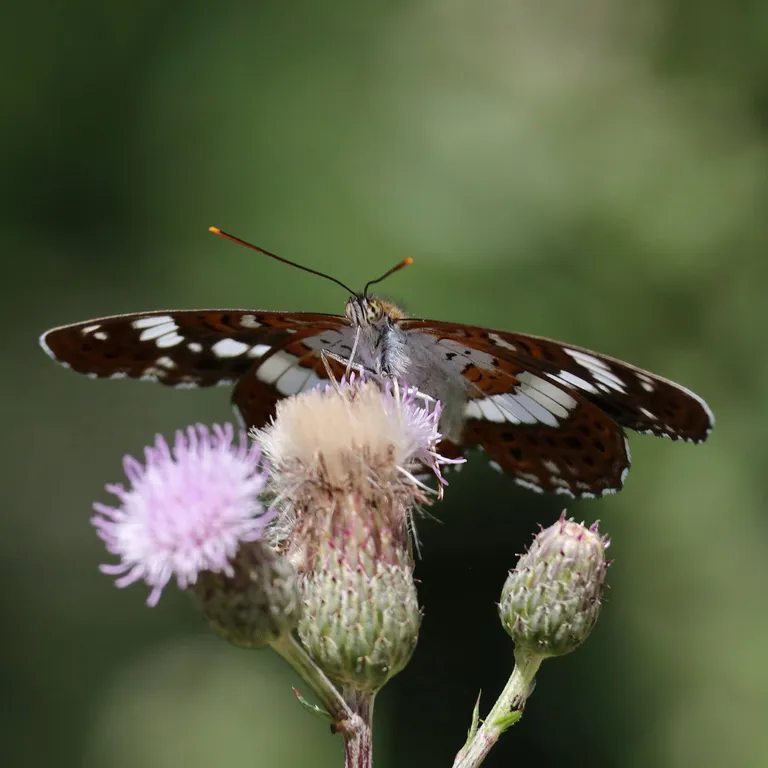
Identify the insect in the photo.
Limenitis camilla (also Ladoga camilla)
